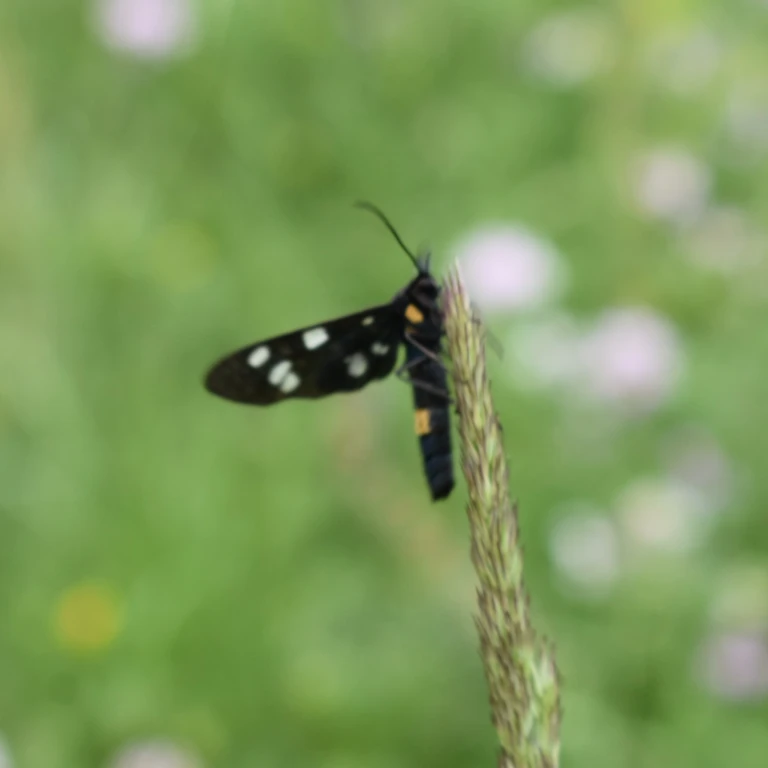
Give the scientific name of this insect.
Amata phegea
